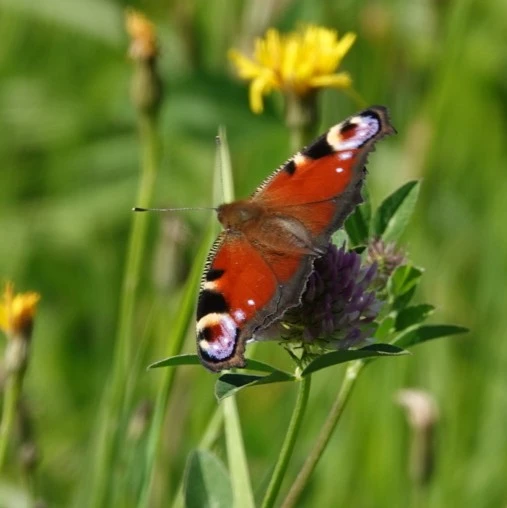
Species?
Aglais io
